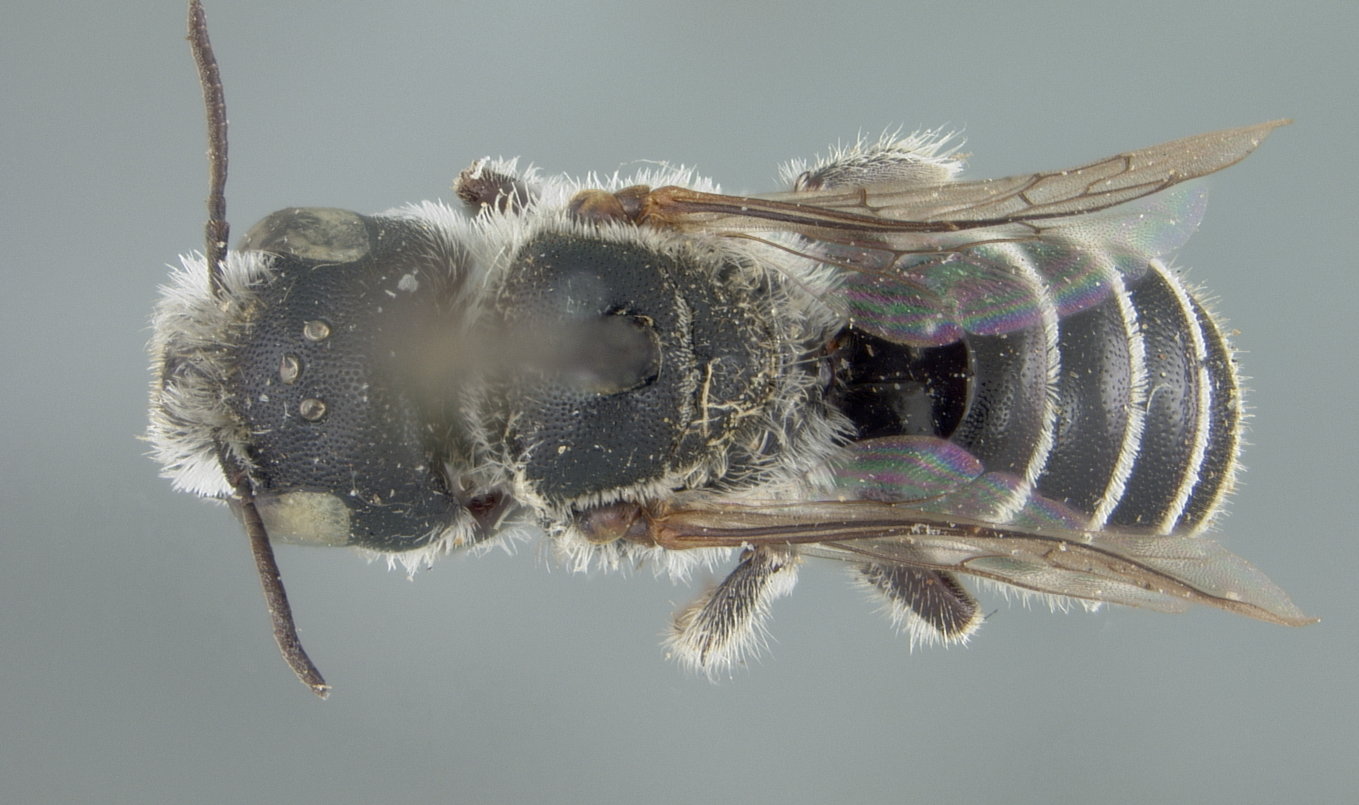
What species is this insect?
Ashmeadiella stevensi
